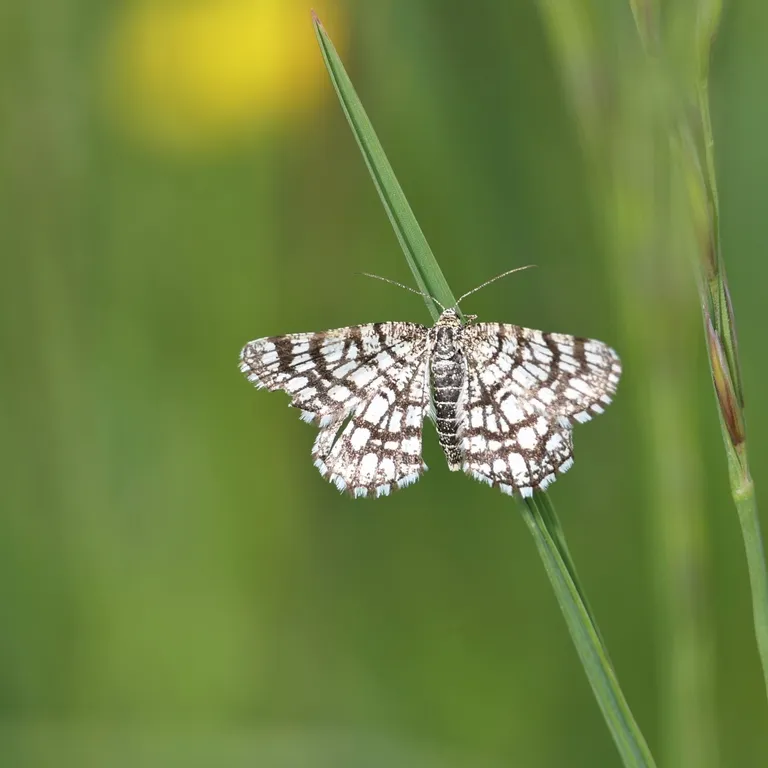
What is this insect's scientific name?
Chiasmia clathrata
